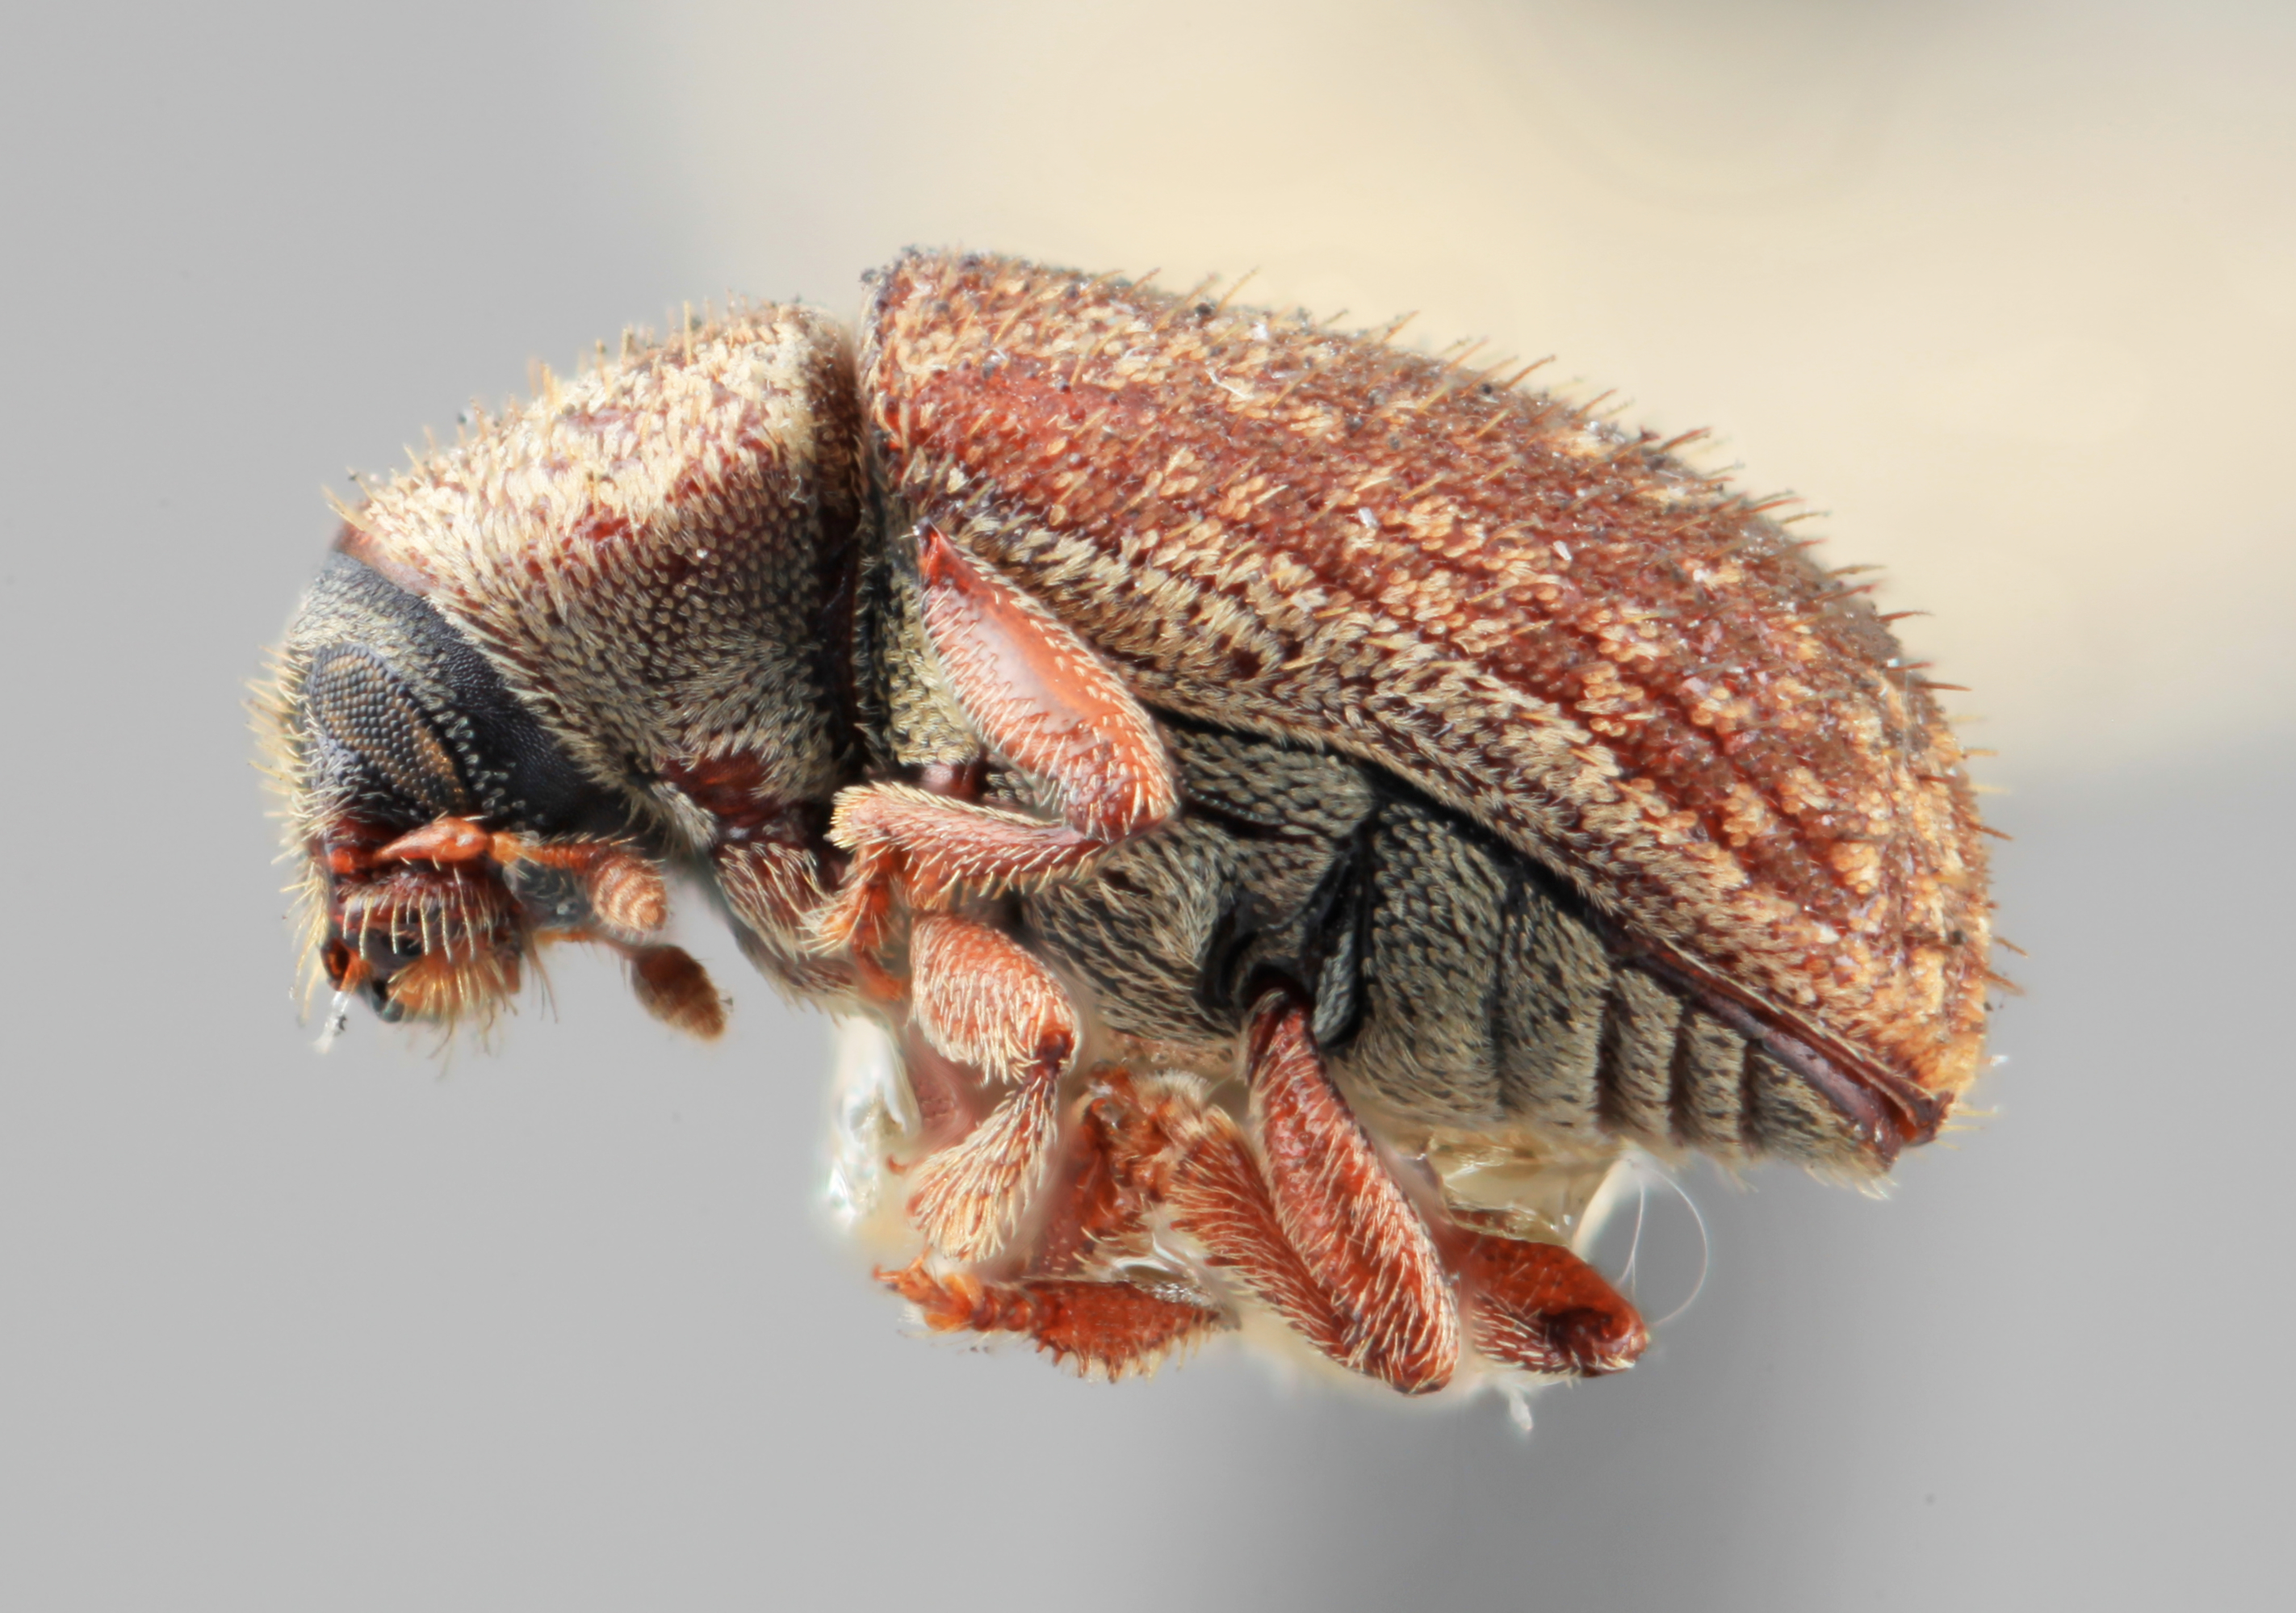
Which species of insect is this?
Pseudohylesinus pini
